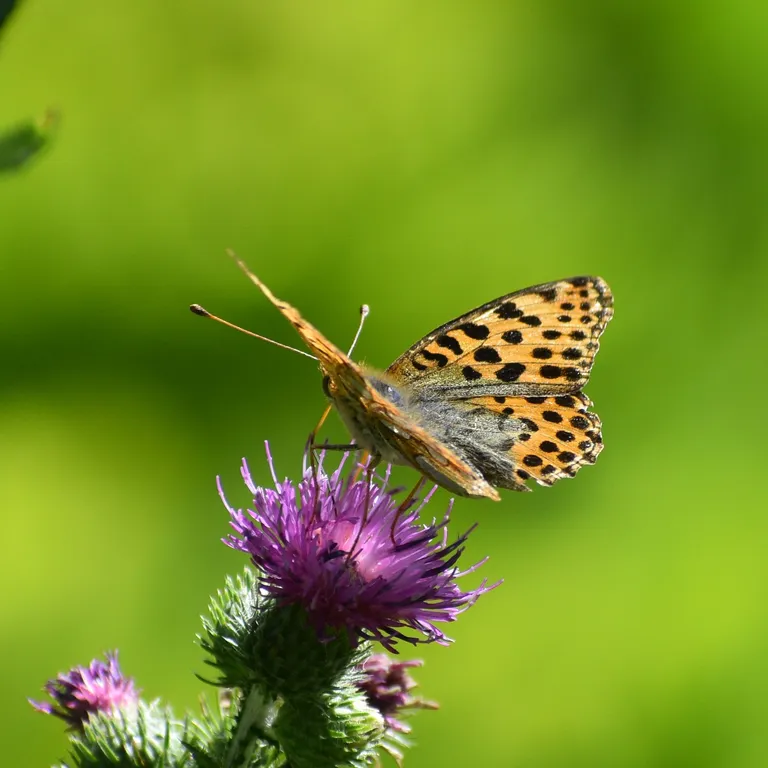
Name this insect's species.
Issoria lathonia
